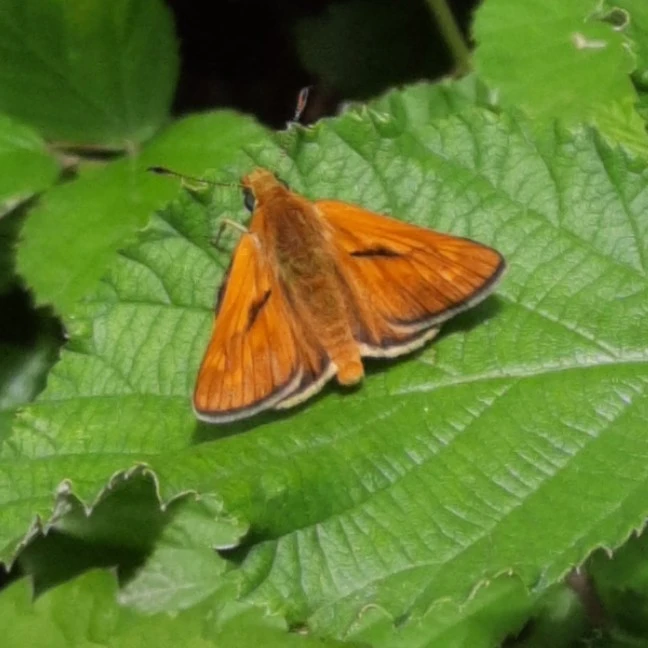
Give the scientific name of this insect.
Ochlodes sylvanus (also Ochlodes venata)
